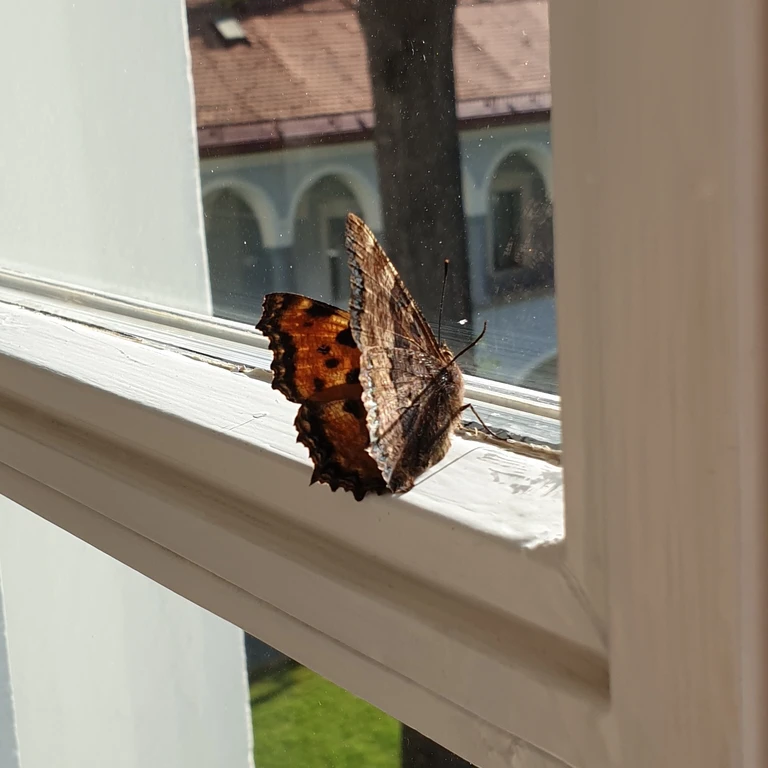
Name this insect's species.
Nymphalis polychloros
